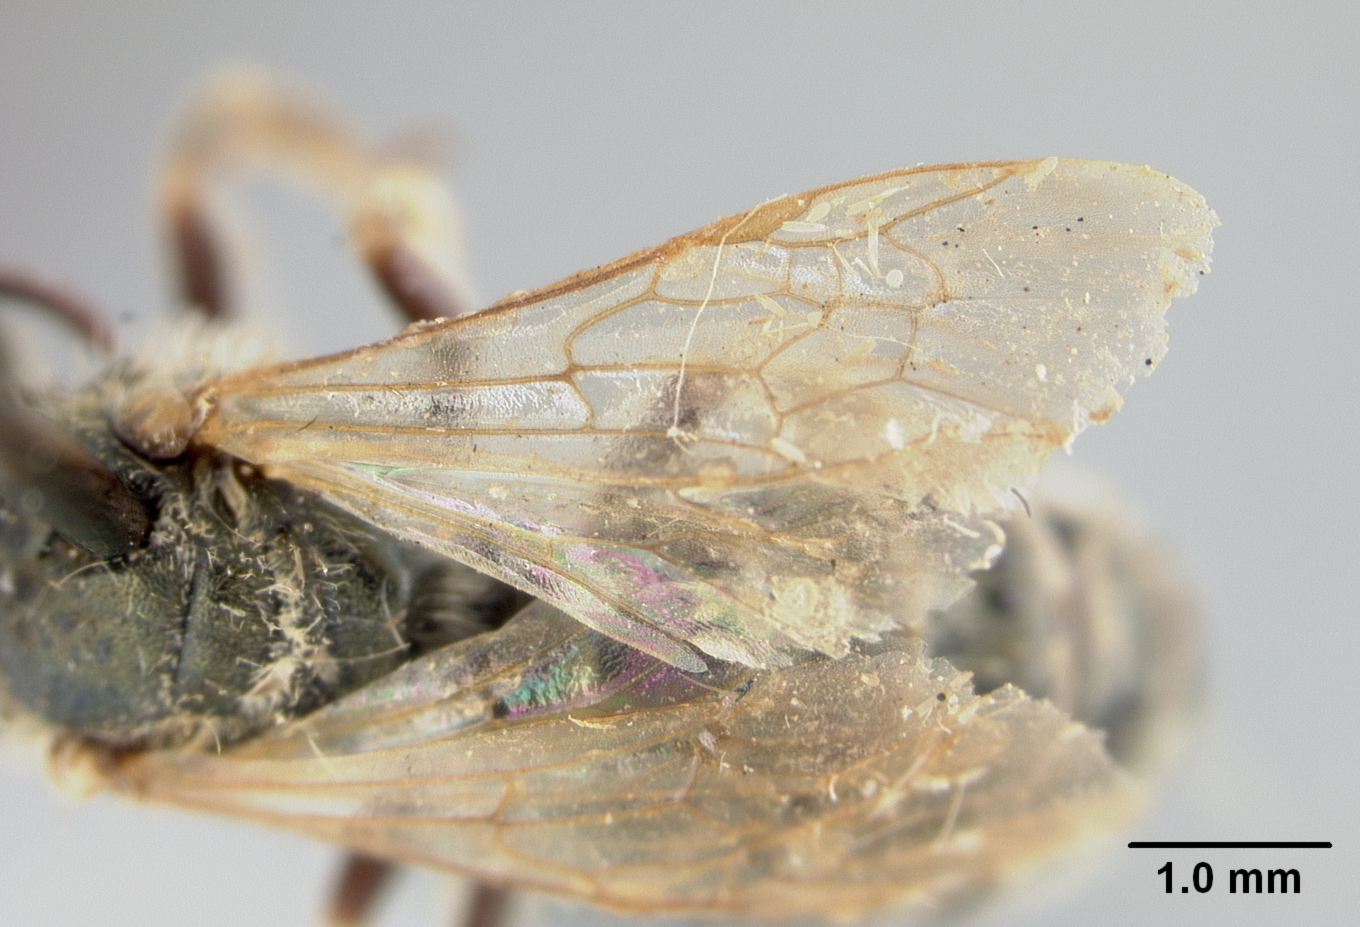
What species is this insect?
Halictus olivarius
